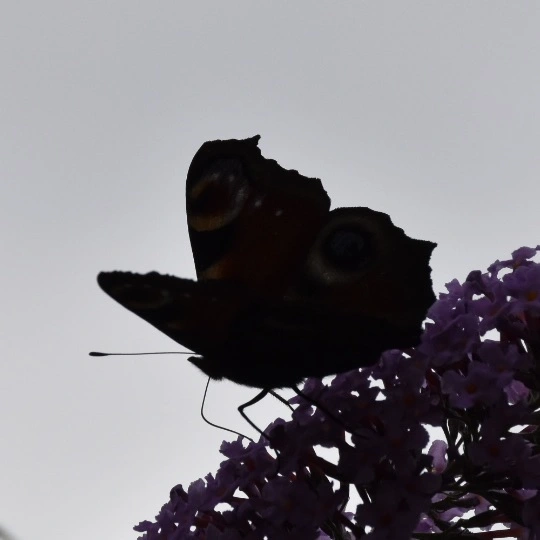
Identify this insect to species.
Aglais io
